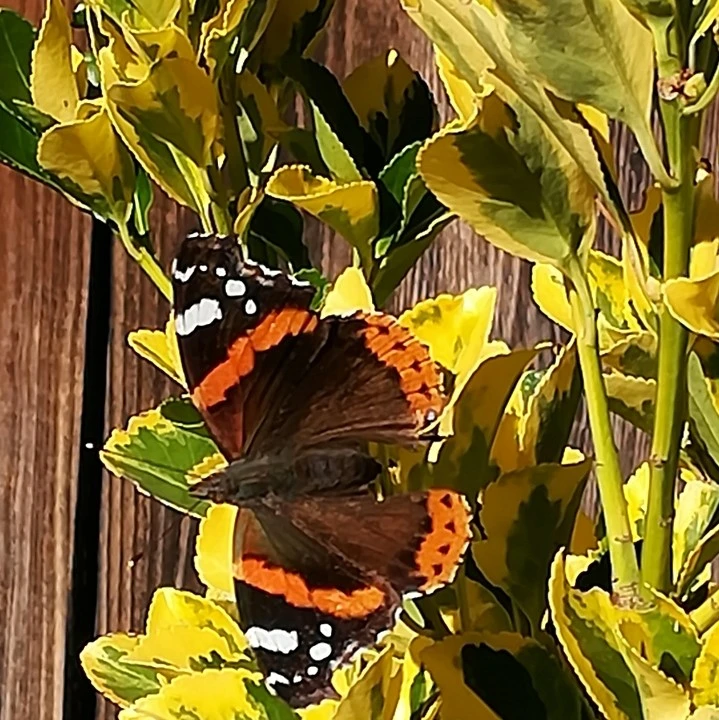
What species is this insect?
Vanessa atalanta
